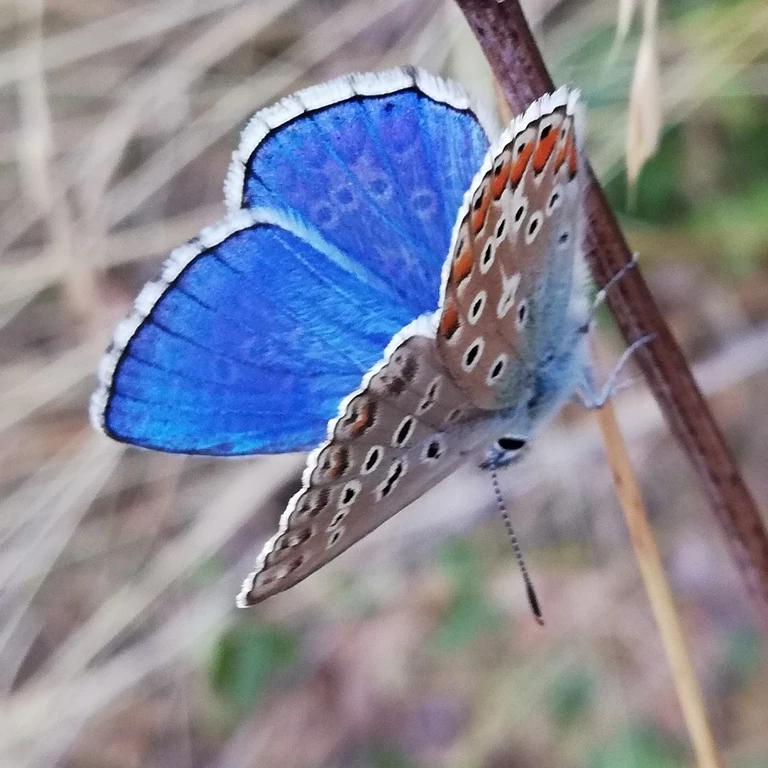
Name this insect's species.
Lysandra bellargus
